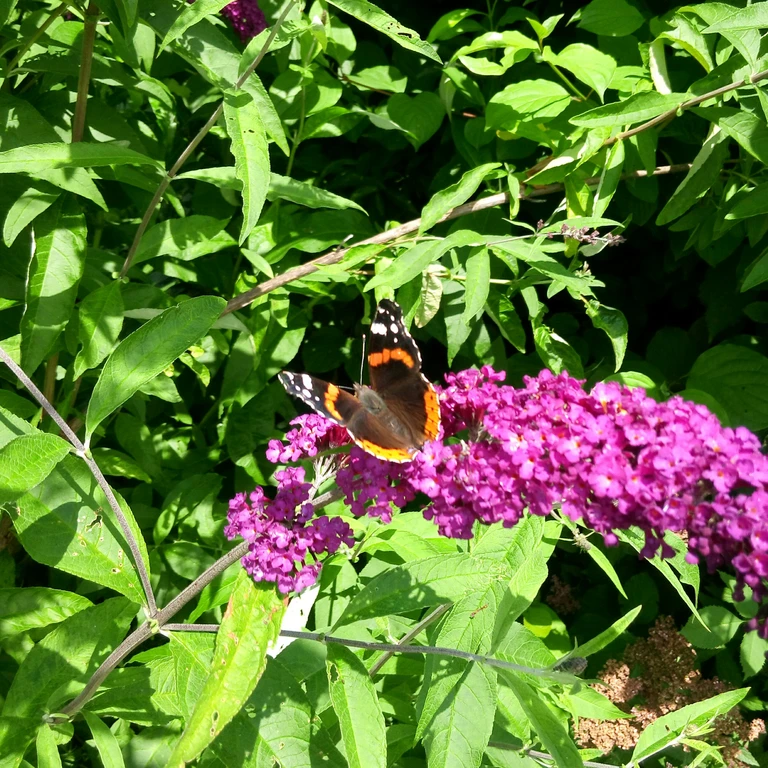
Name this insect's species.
Vanessa atalanta
